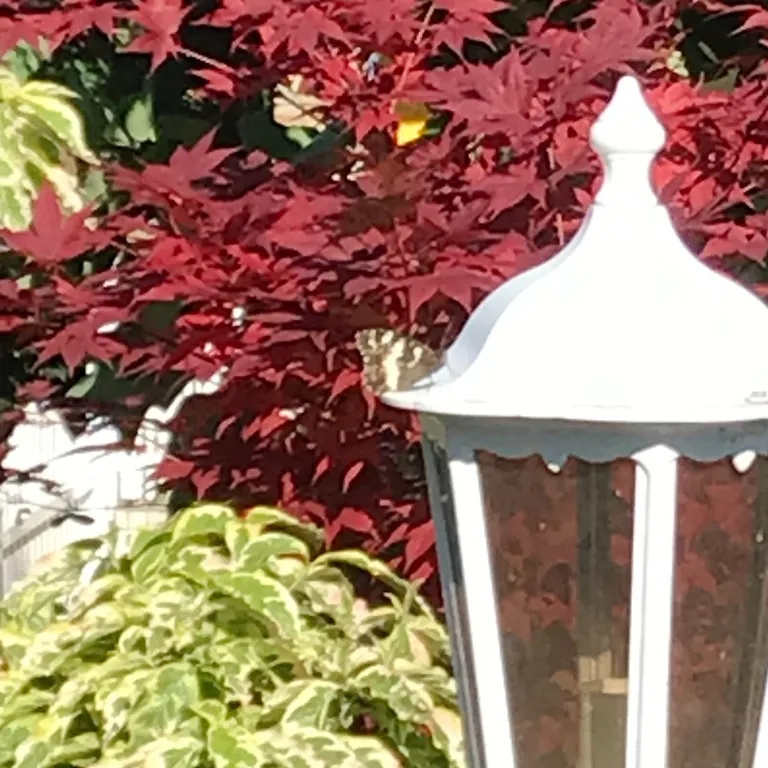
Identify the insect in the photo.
Brintesia circe
